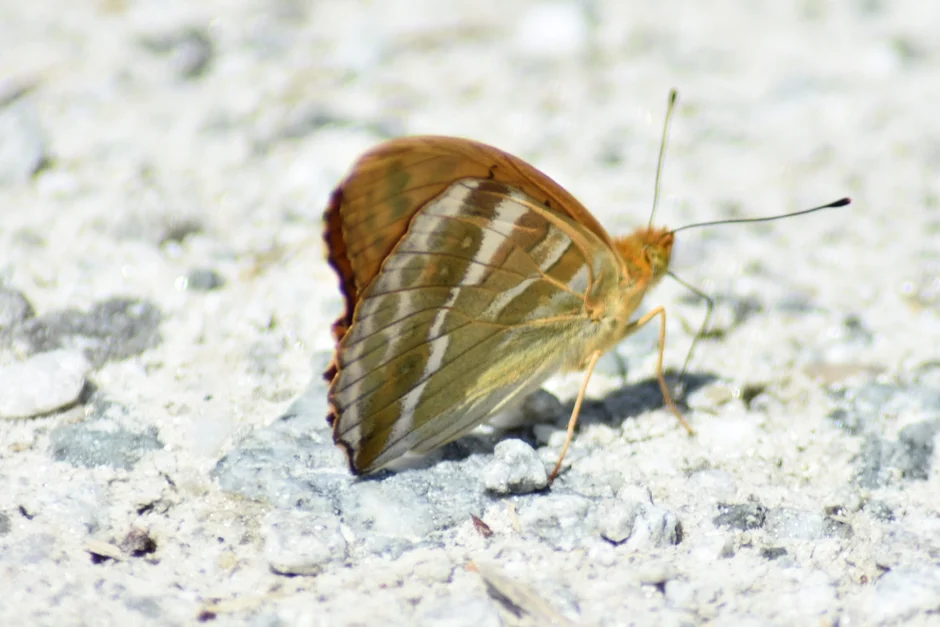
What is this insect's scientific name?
Argynnis paphia
